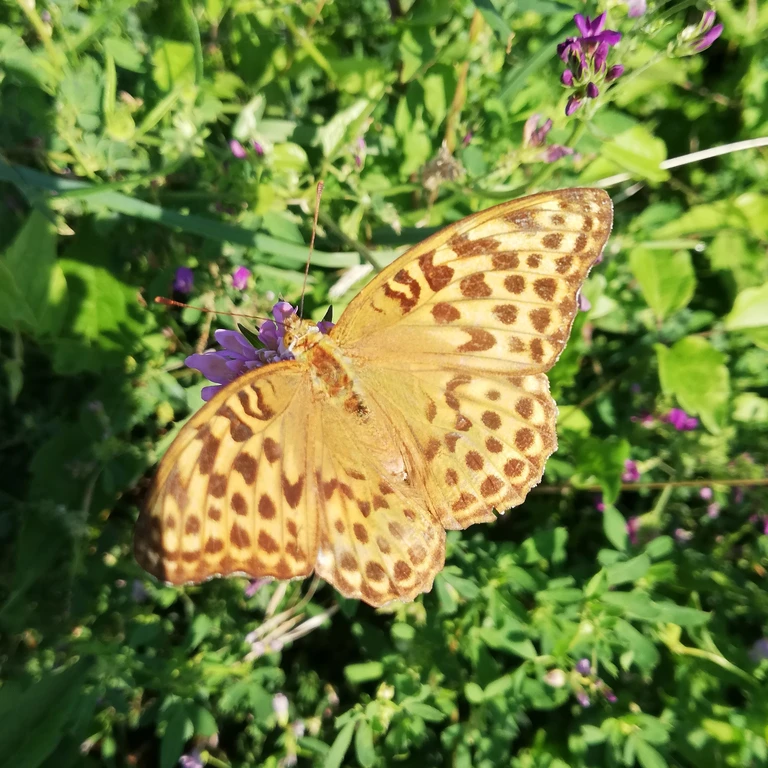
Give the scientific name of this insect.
Argynnis paphia
